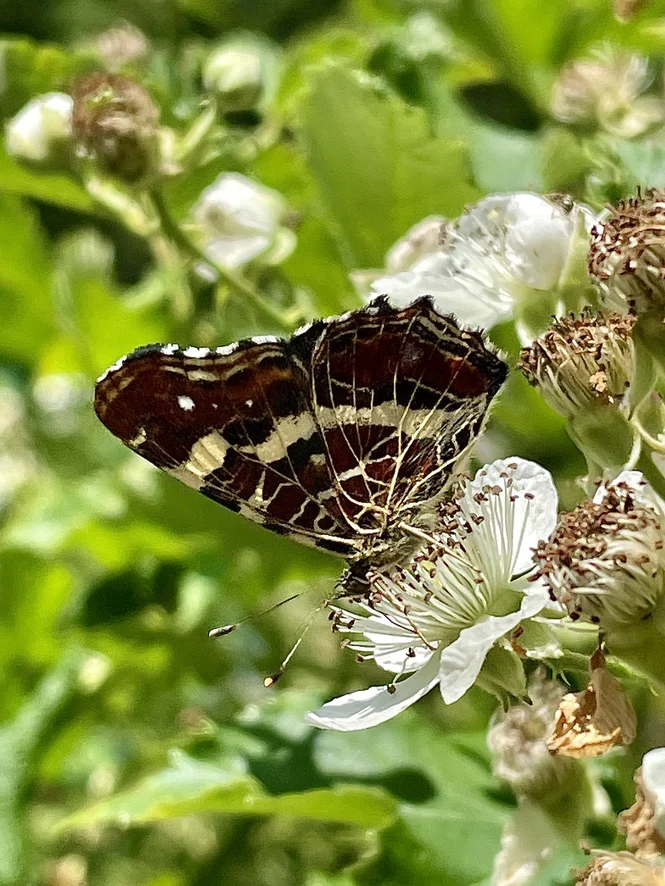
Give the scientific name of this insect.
Araschnia levana
